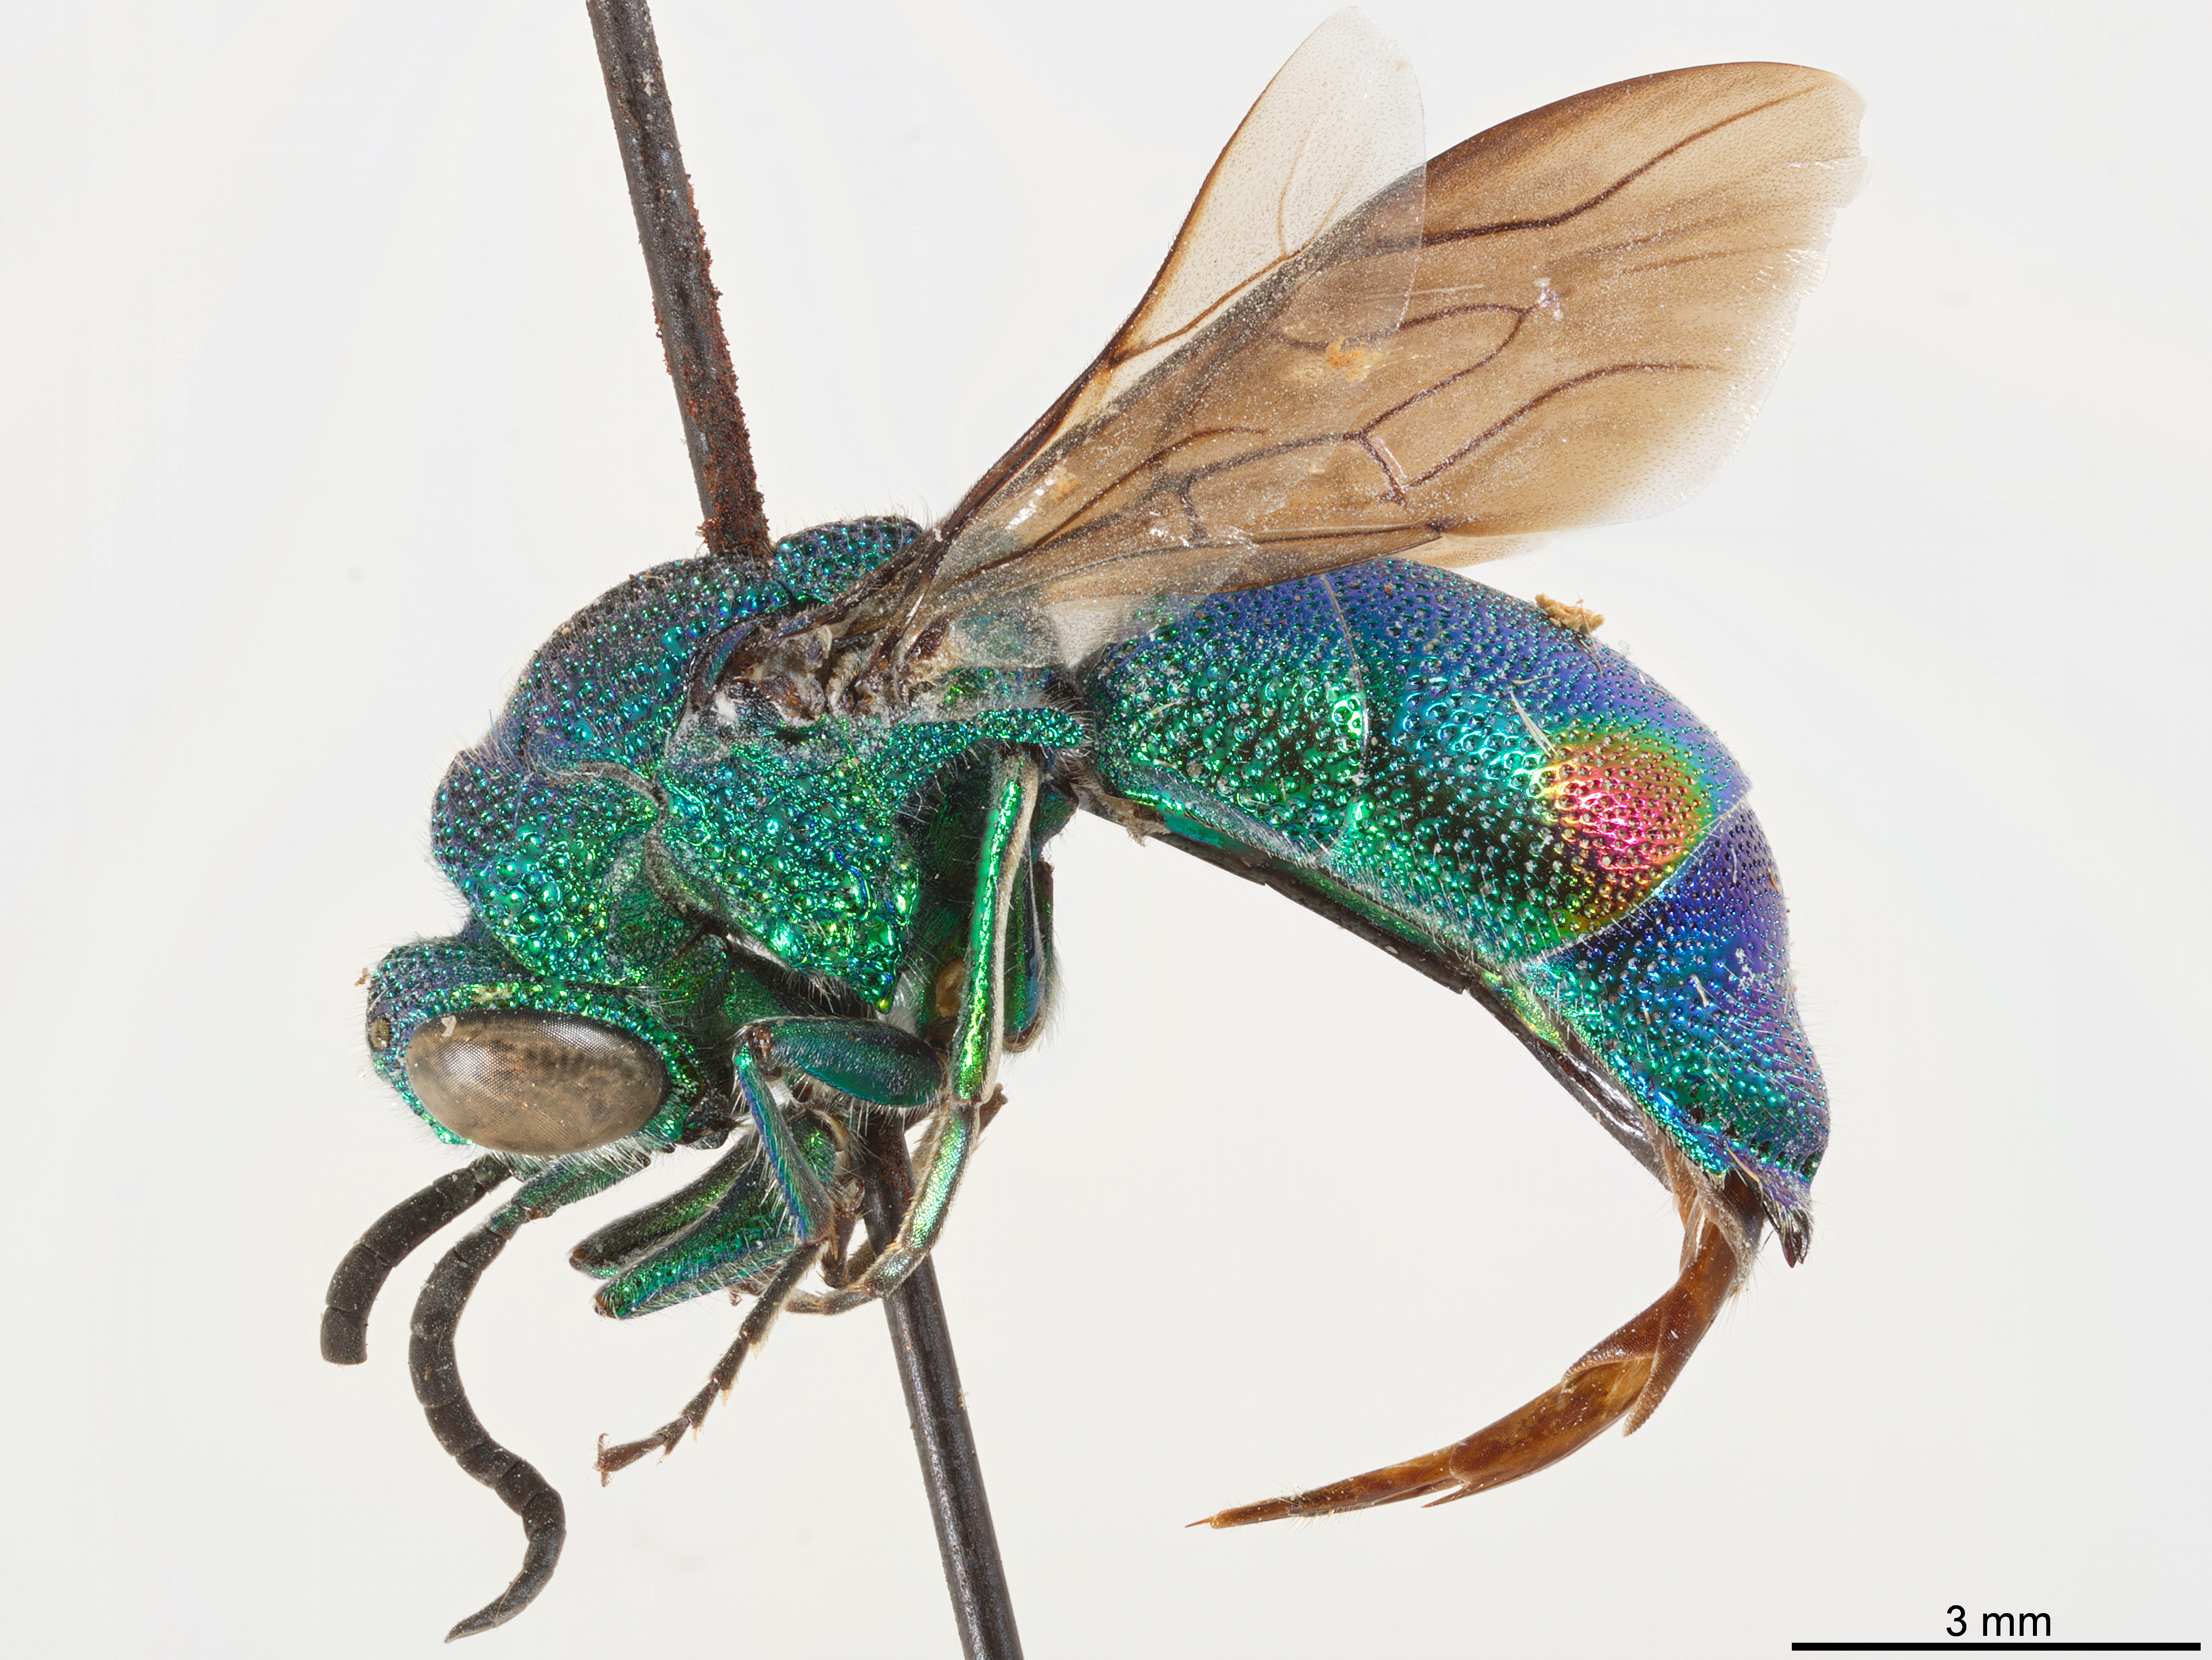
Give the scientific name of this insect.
Pentachrysis admiranda
